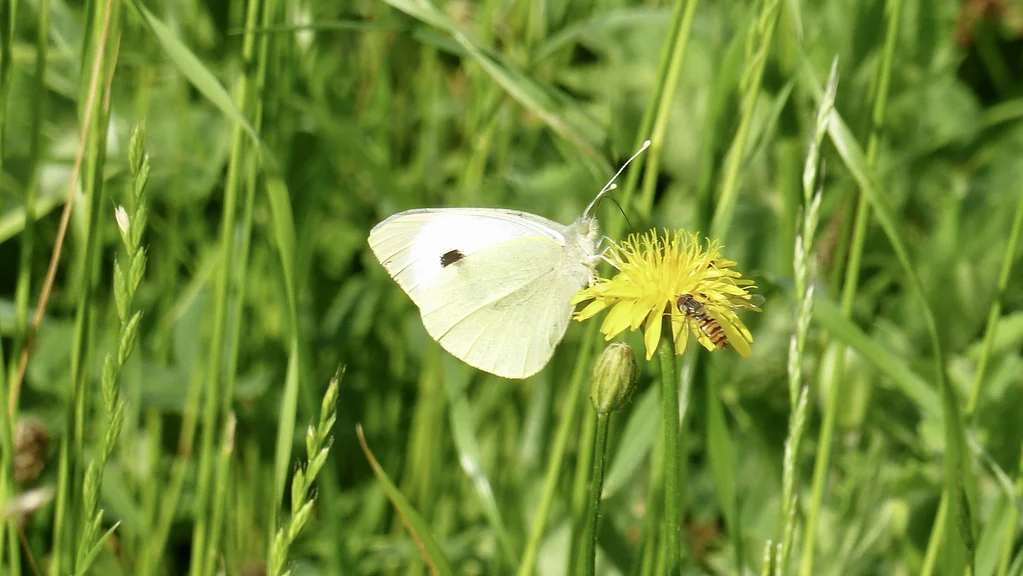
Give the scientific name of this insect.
Pieris brassicae
